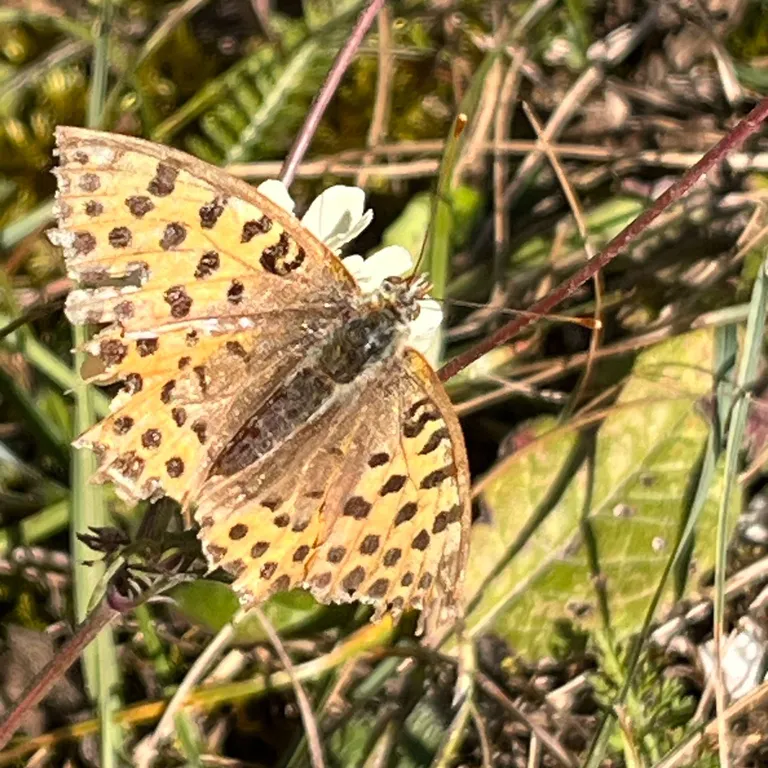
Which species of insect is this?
Issoria lathonia
